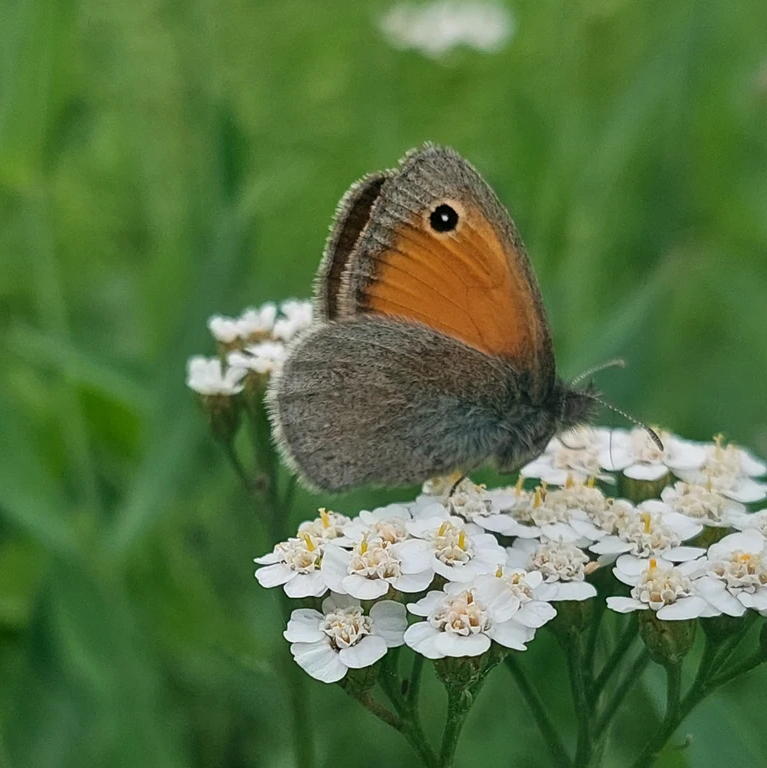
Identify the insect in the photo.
Coenonympha pamphilus
